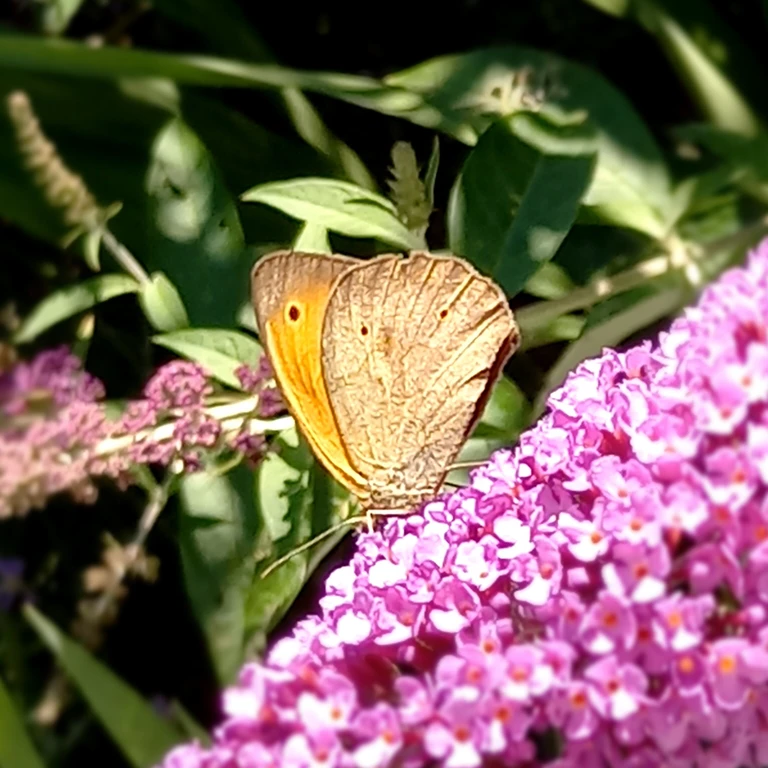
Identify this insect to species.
Maniola jurtina
